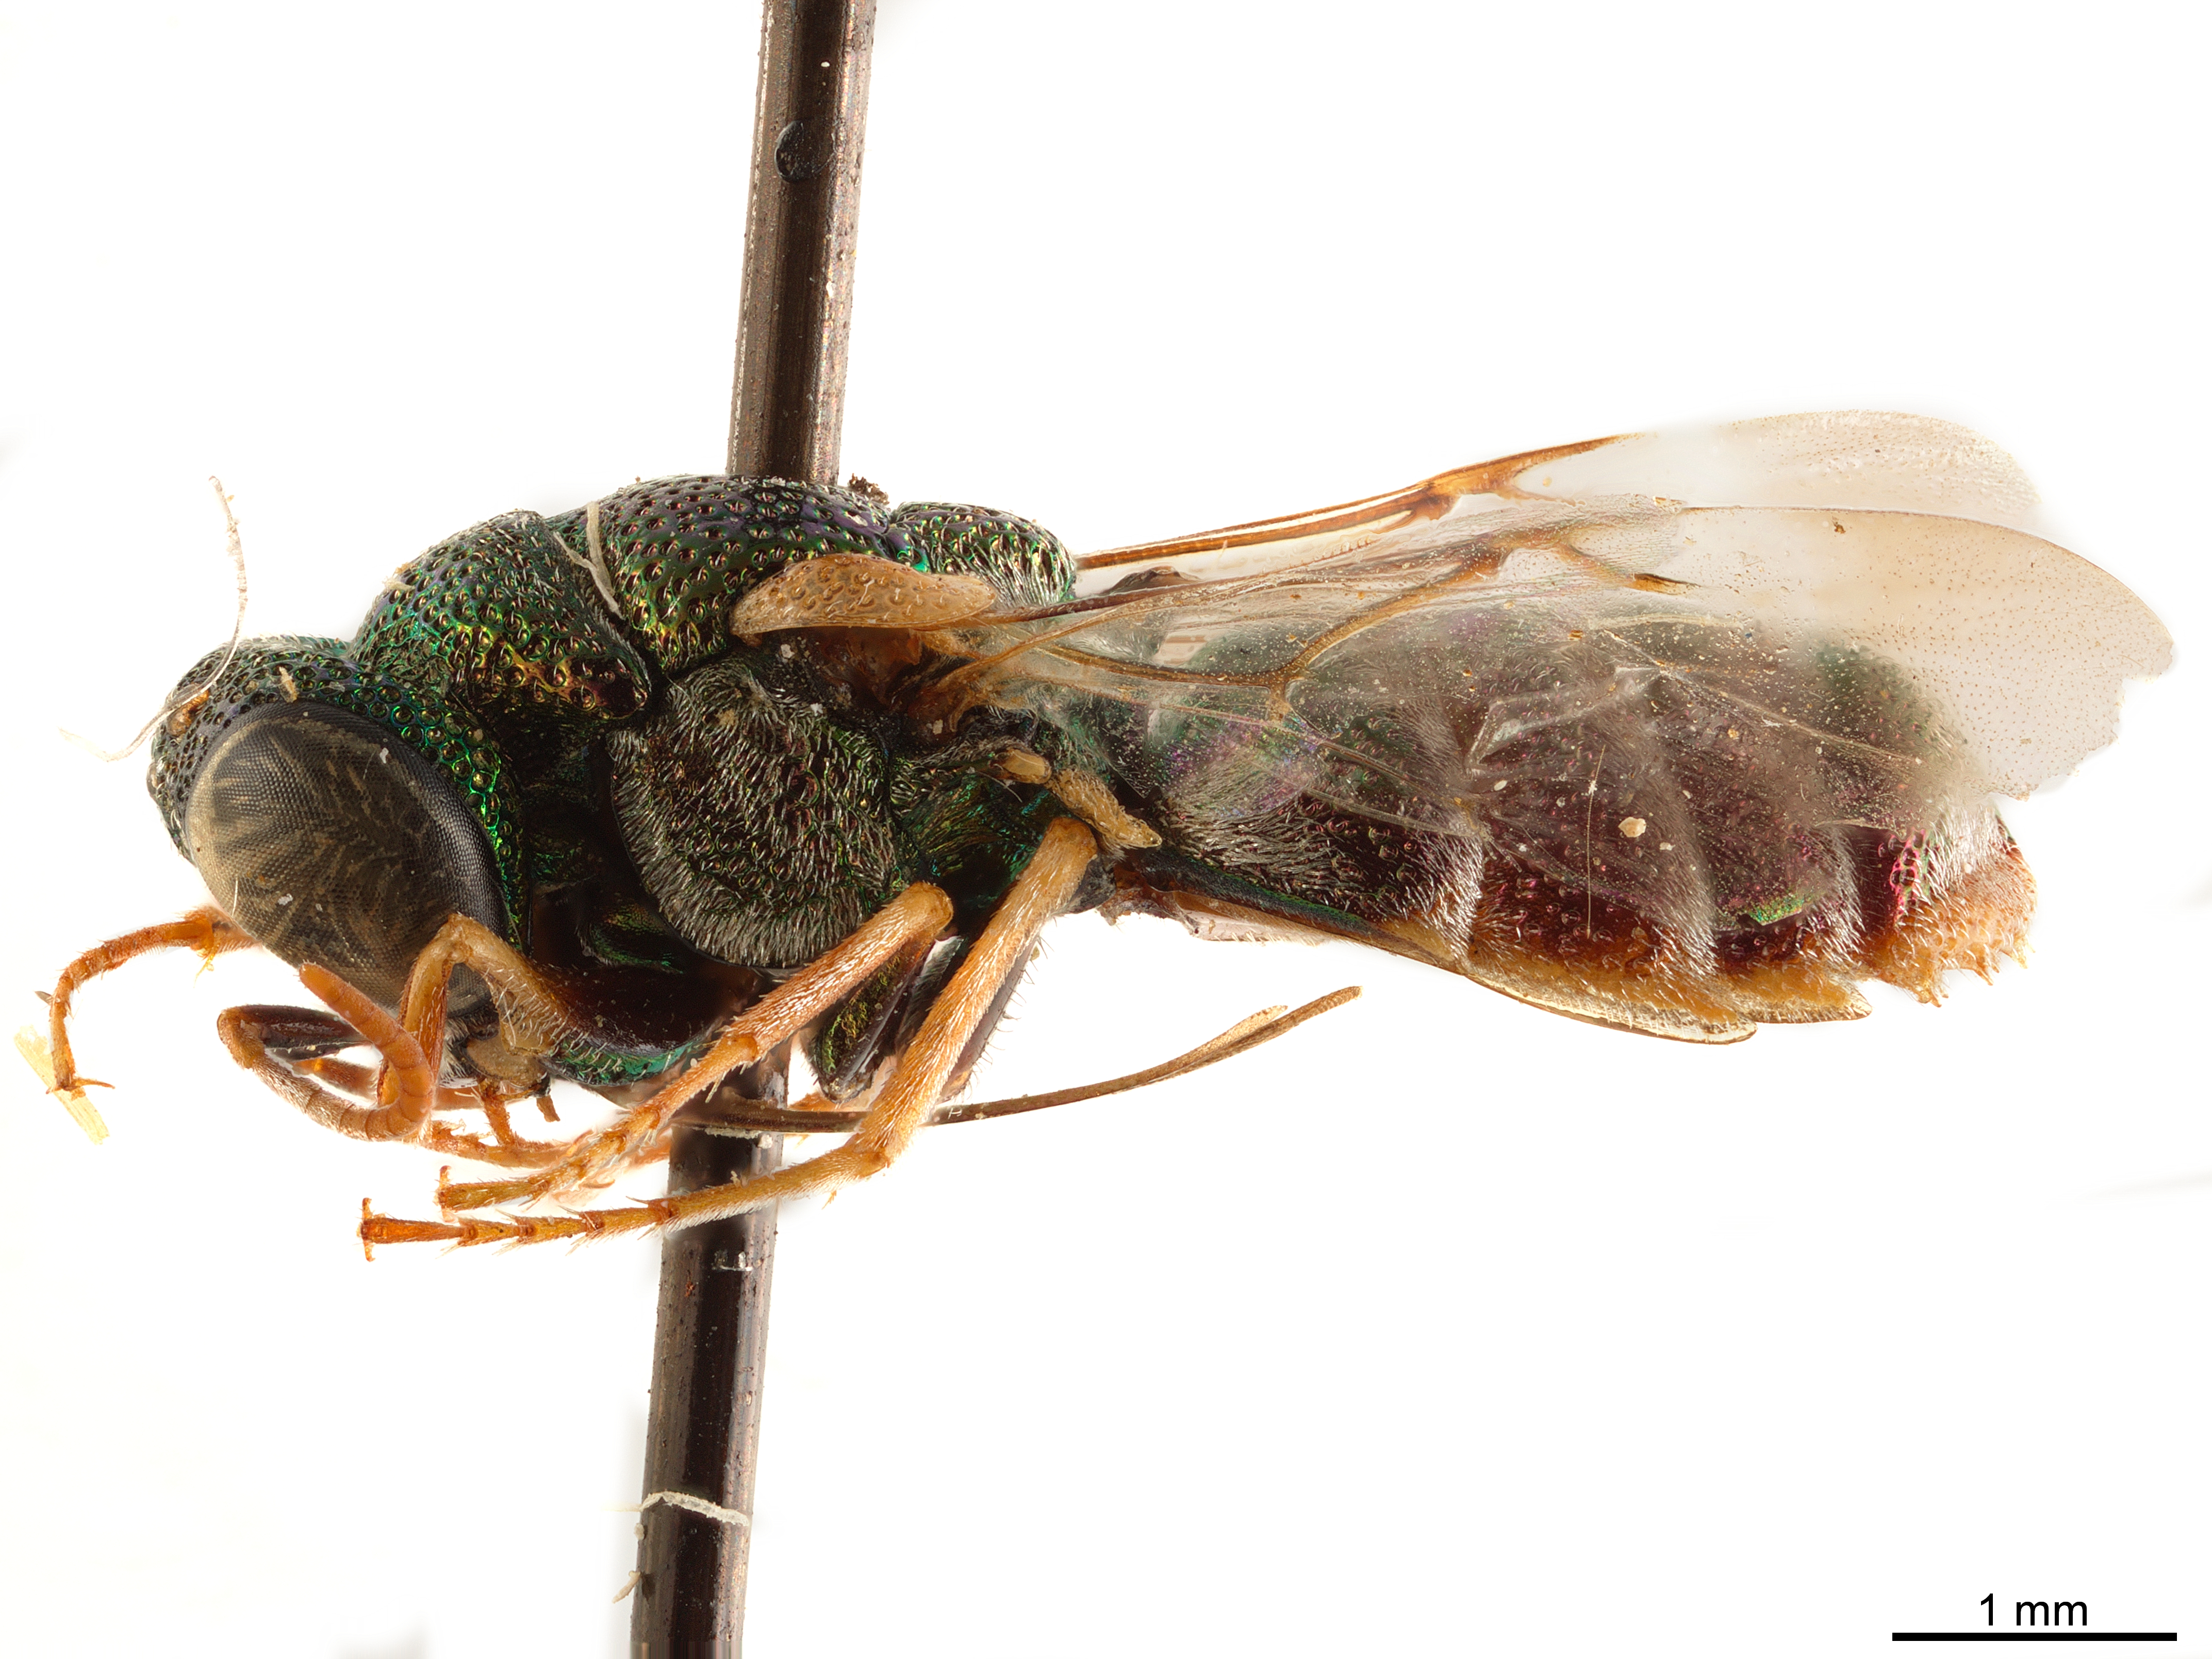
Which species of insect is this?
Cephaloparnops vareillesi
